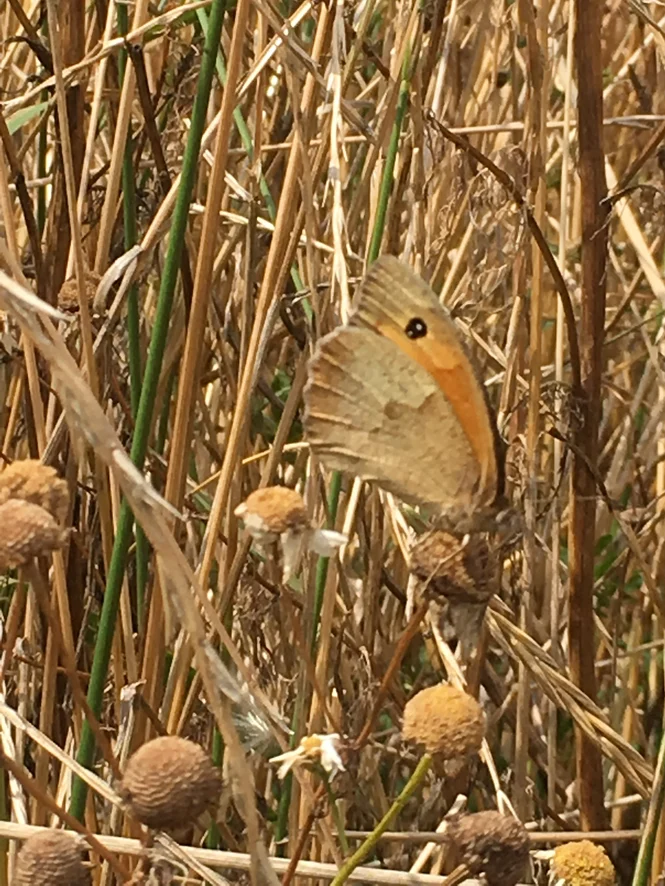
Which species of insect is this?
Maniola jurtina
